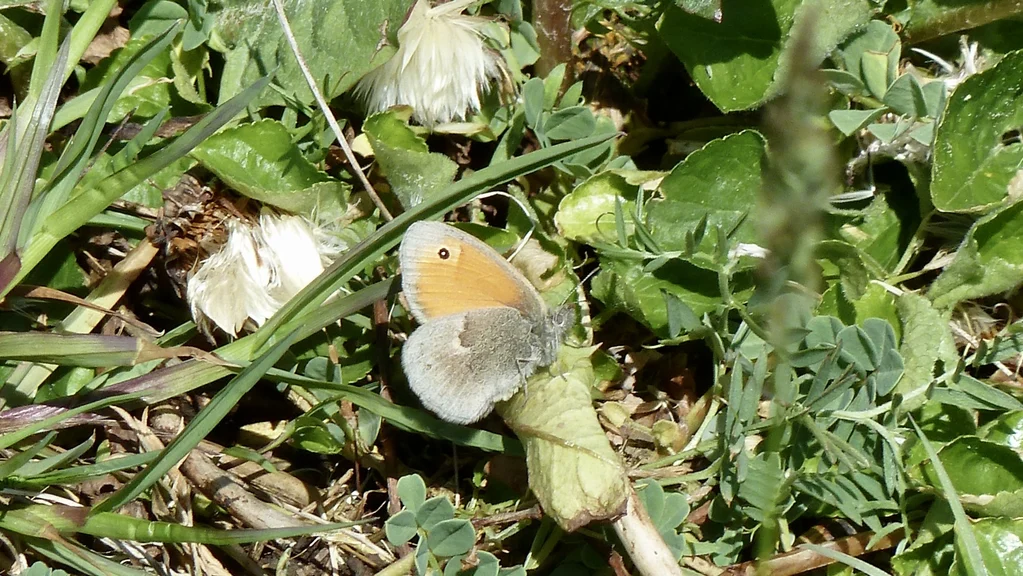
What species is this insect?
Coenonympha pamphilus
